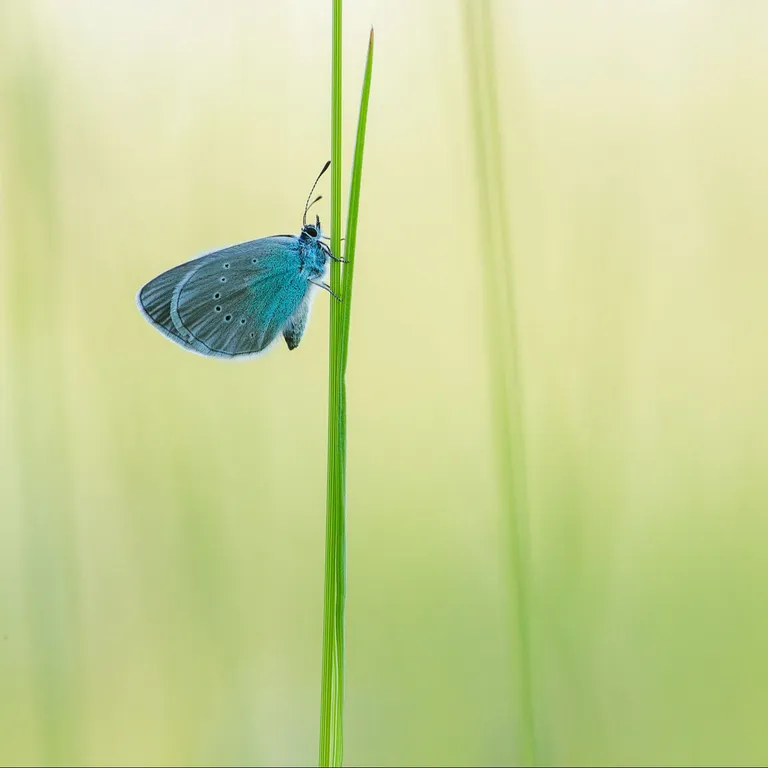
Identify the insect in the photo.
Glaucopsyche alexis
